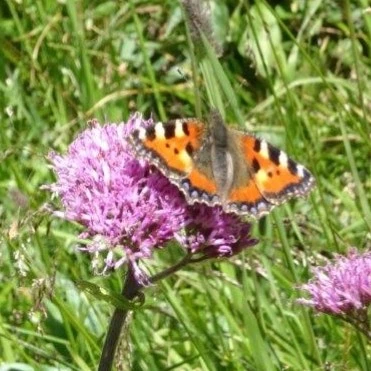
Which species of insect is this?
Aglais urticae
